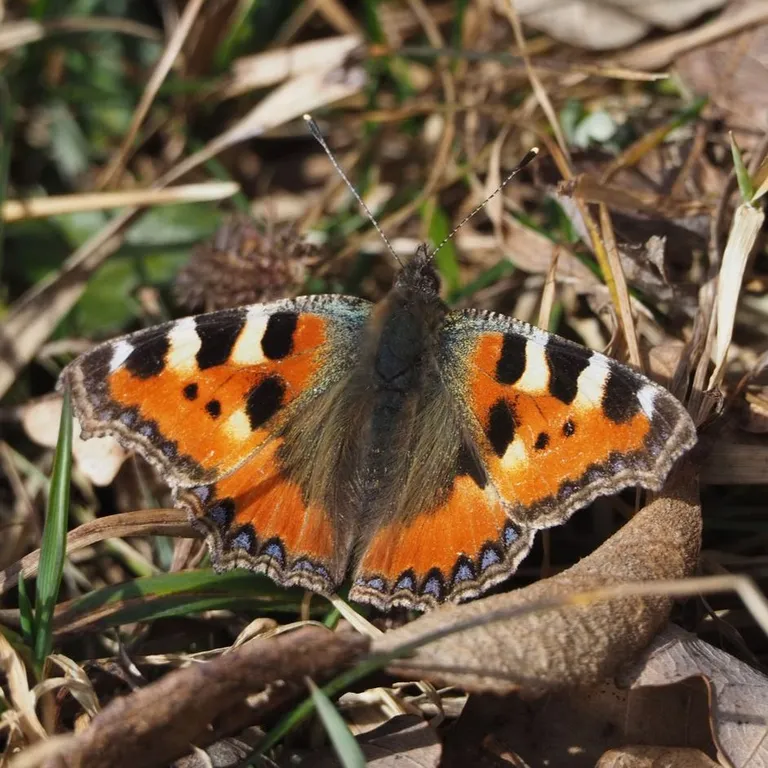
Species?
Aglais urticae
